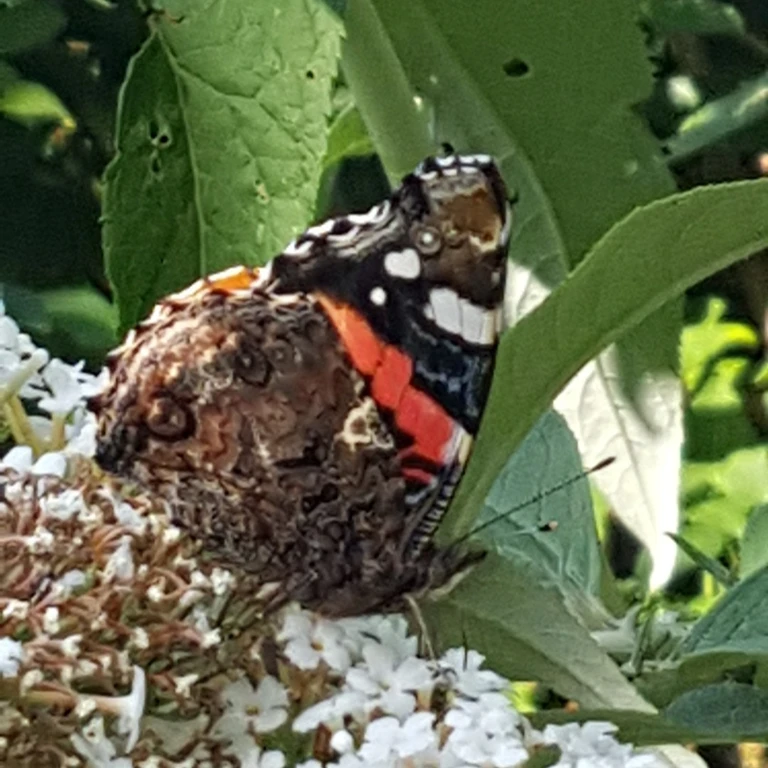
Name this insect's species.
Vanessa atalanta
